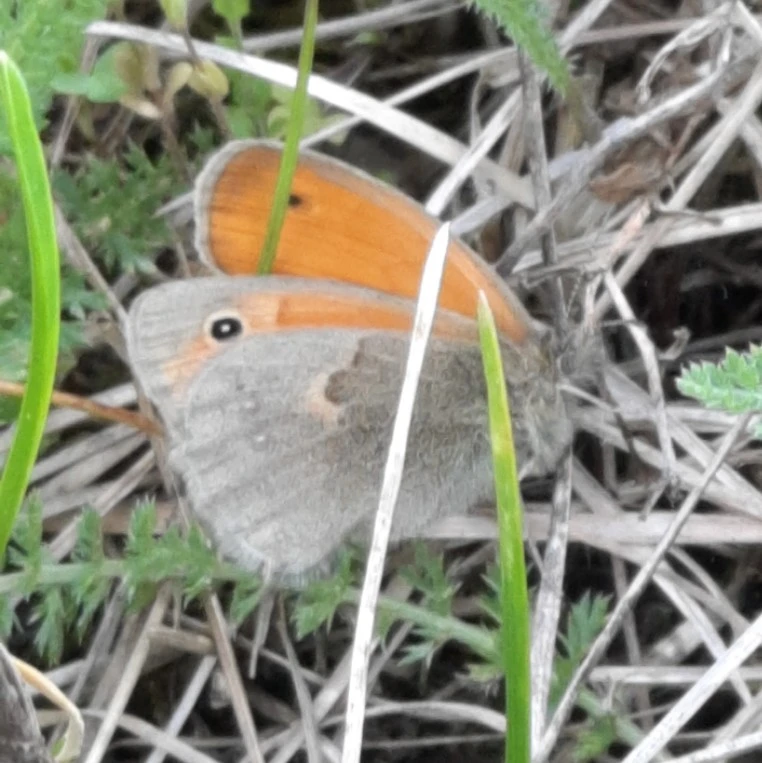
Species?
Coenonympha pamphilus
